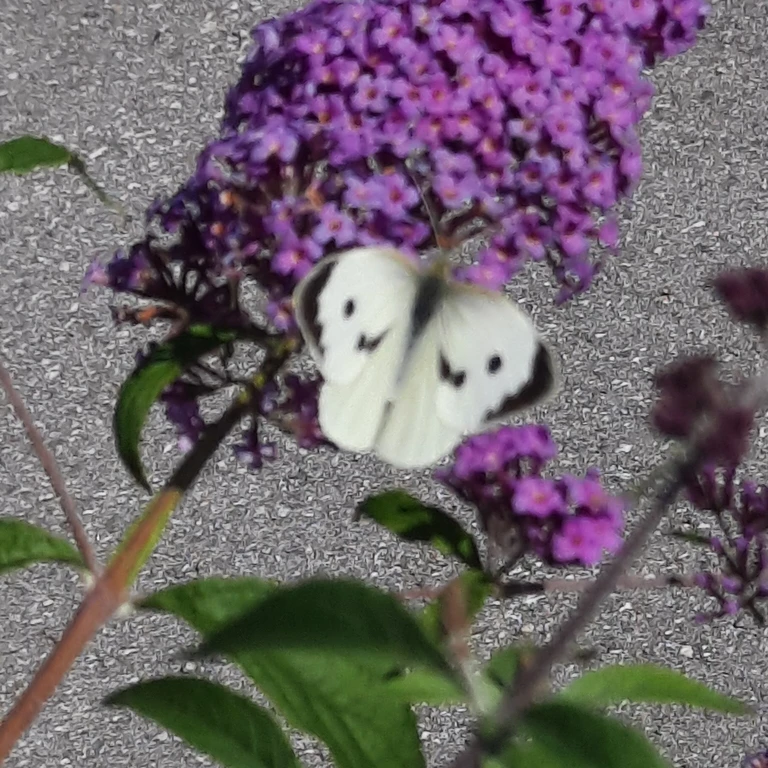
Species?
Pieris brassicae
